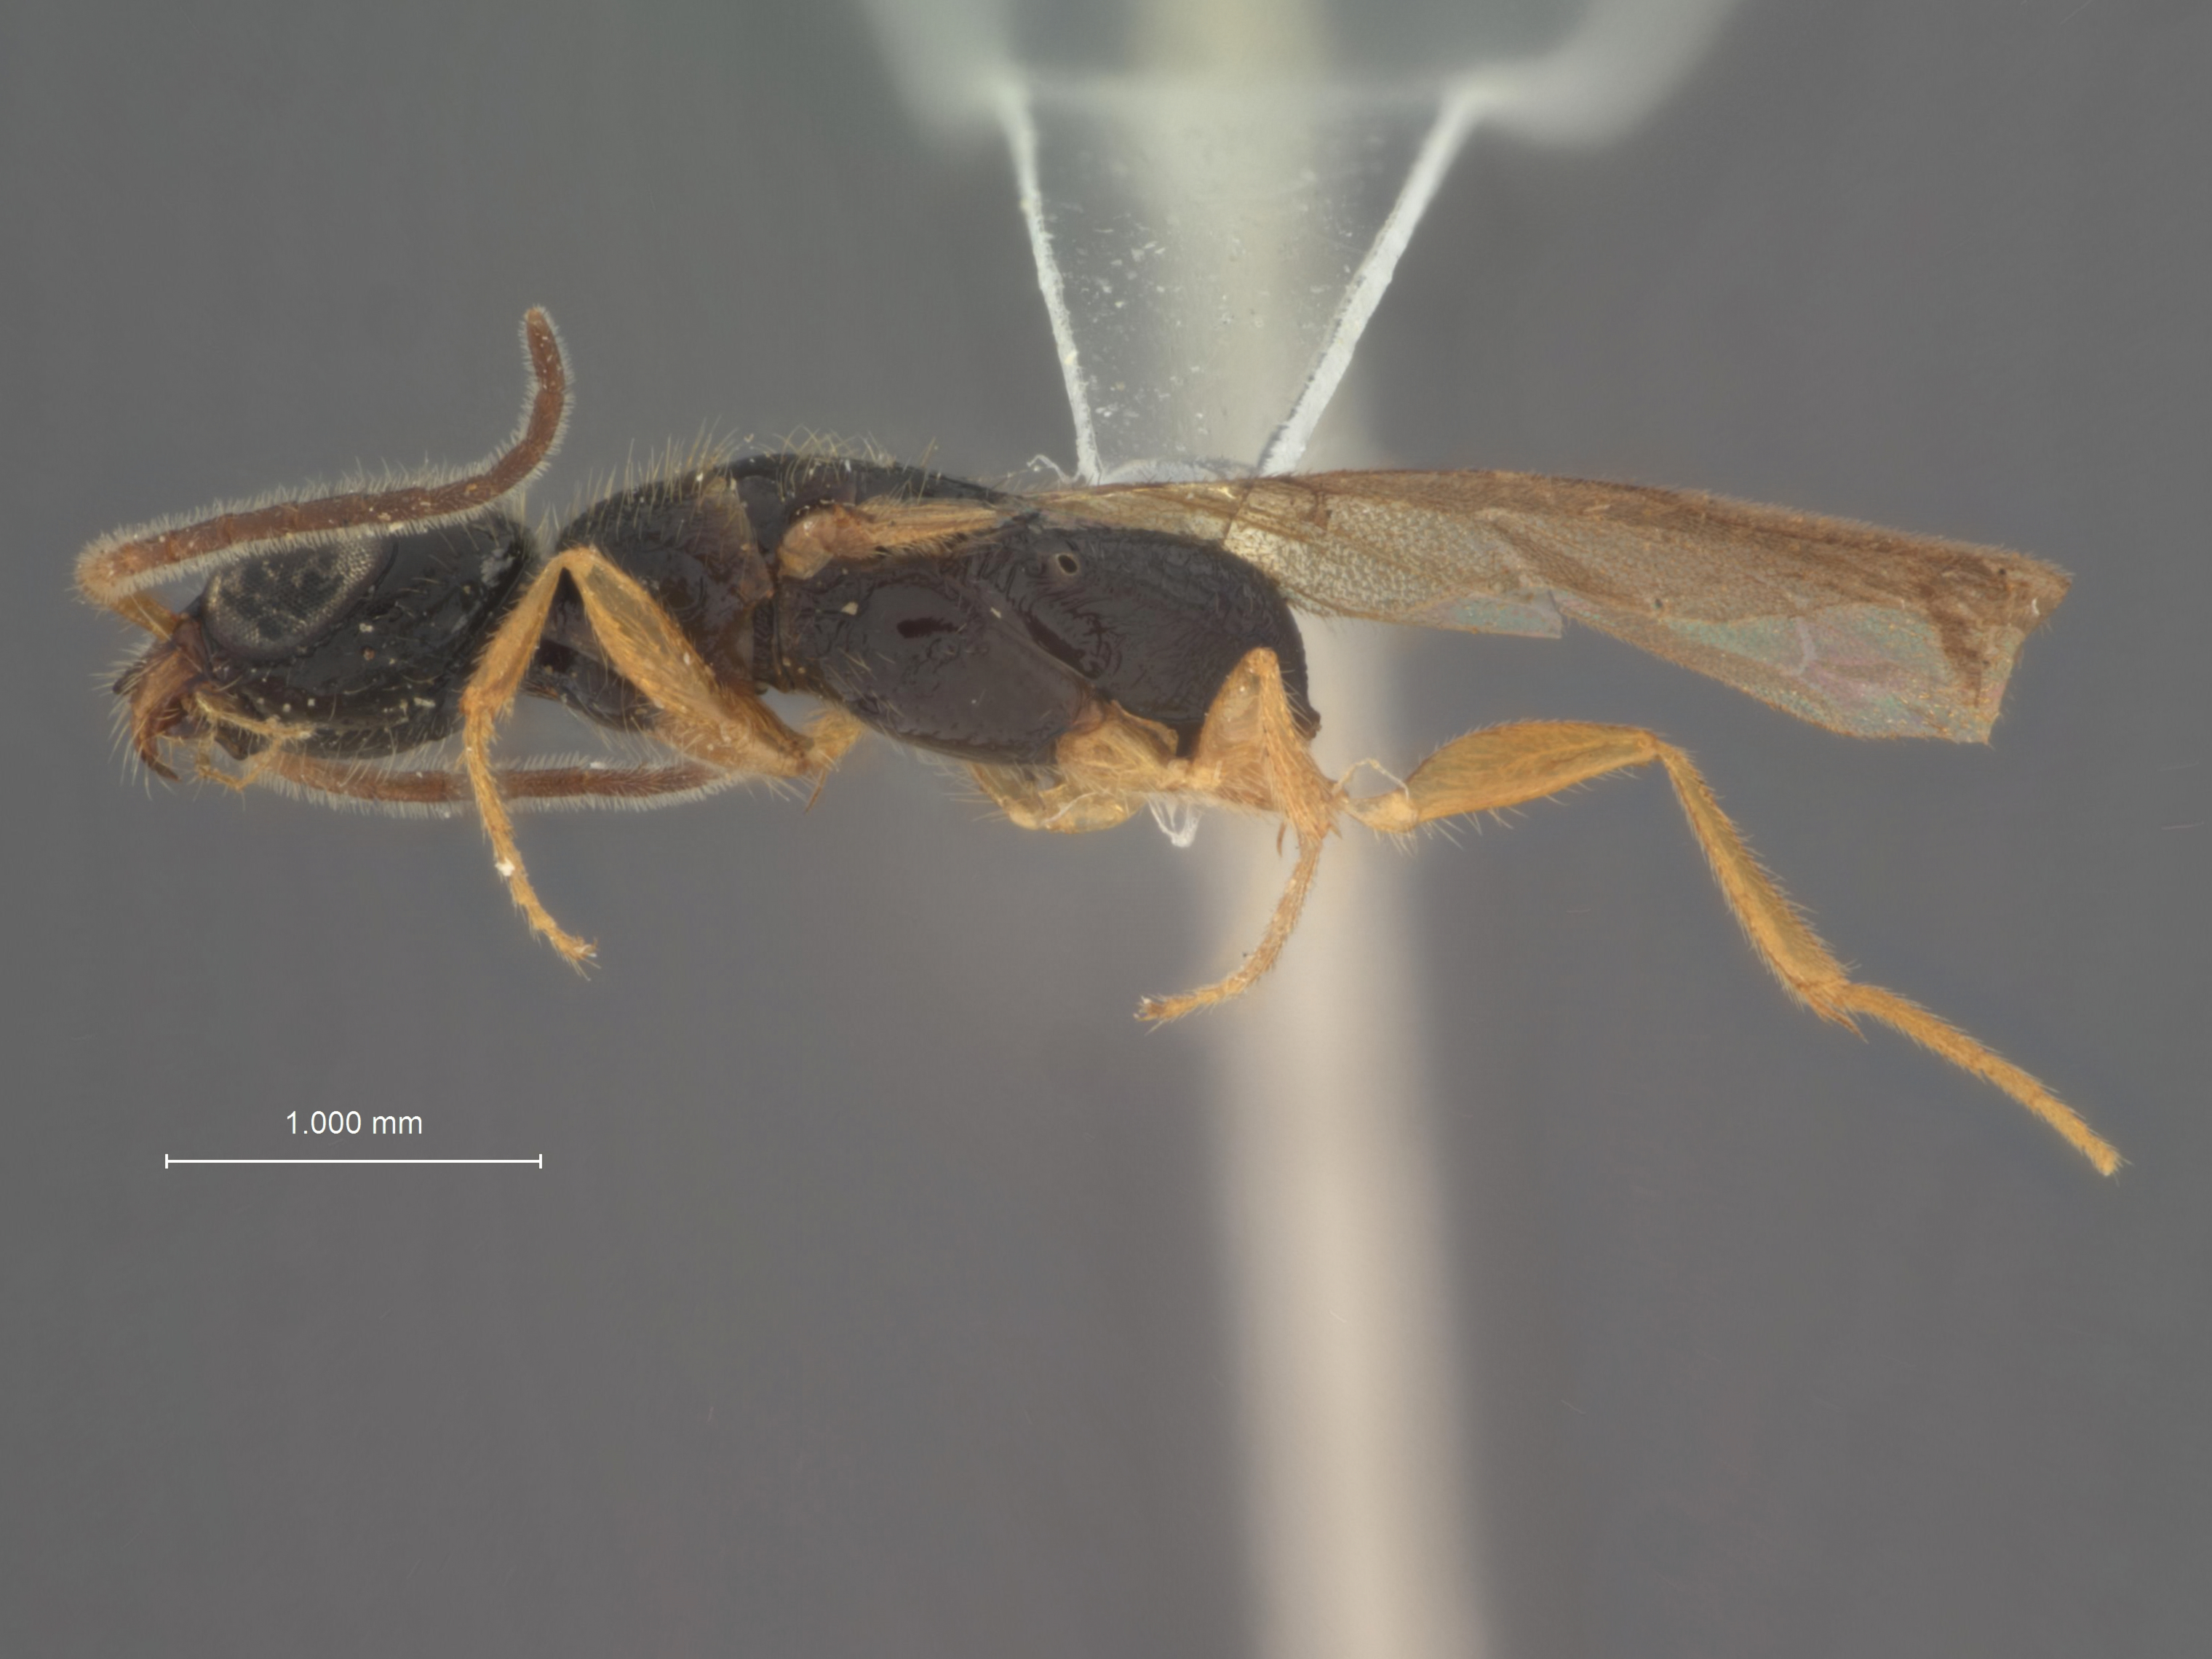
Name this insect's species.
Misepyris luzonicus
